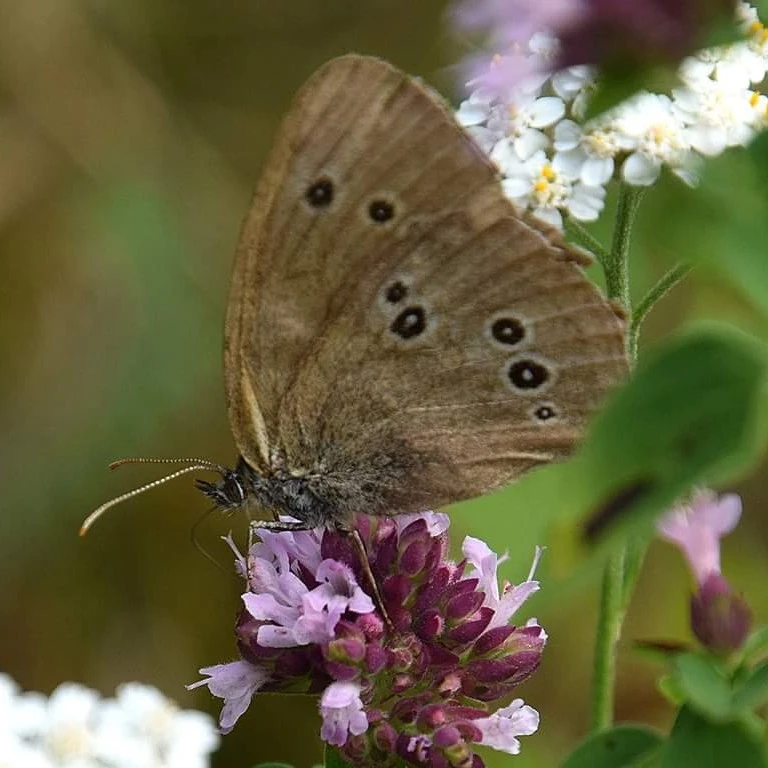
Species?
Aphantopus hyperantus
